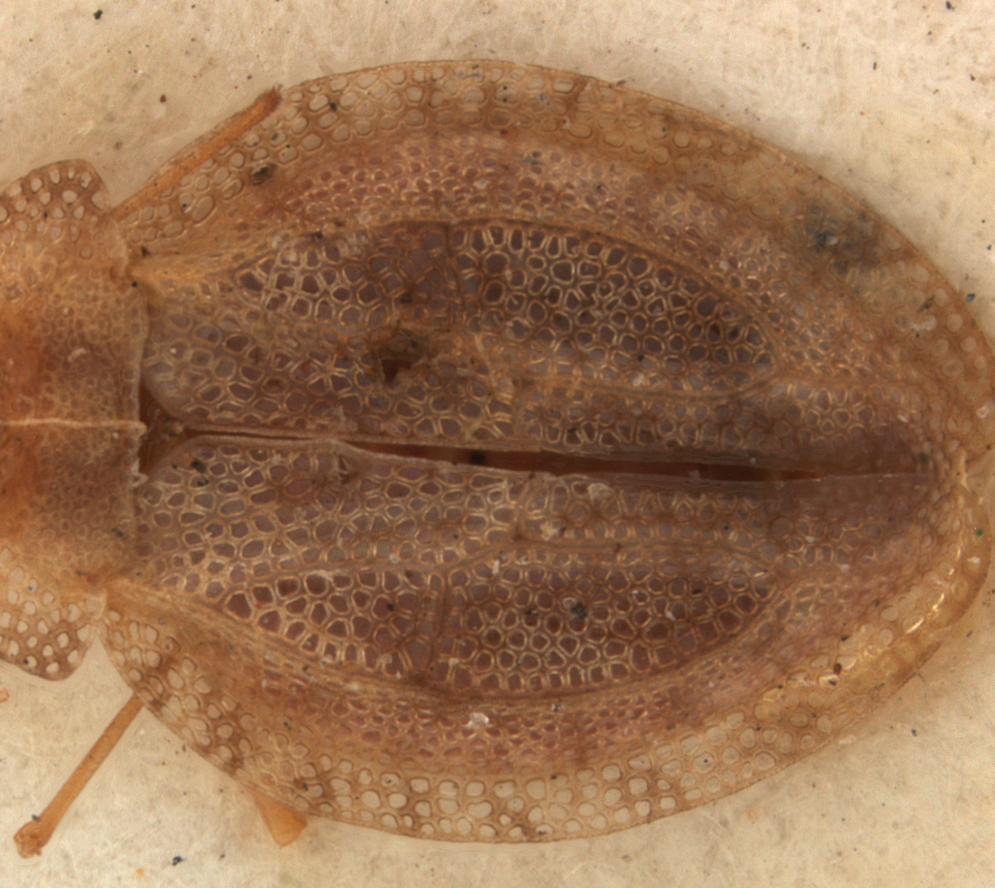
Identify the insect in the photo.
Plesionoma eteosa
